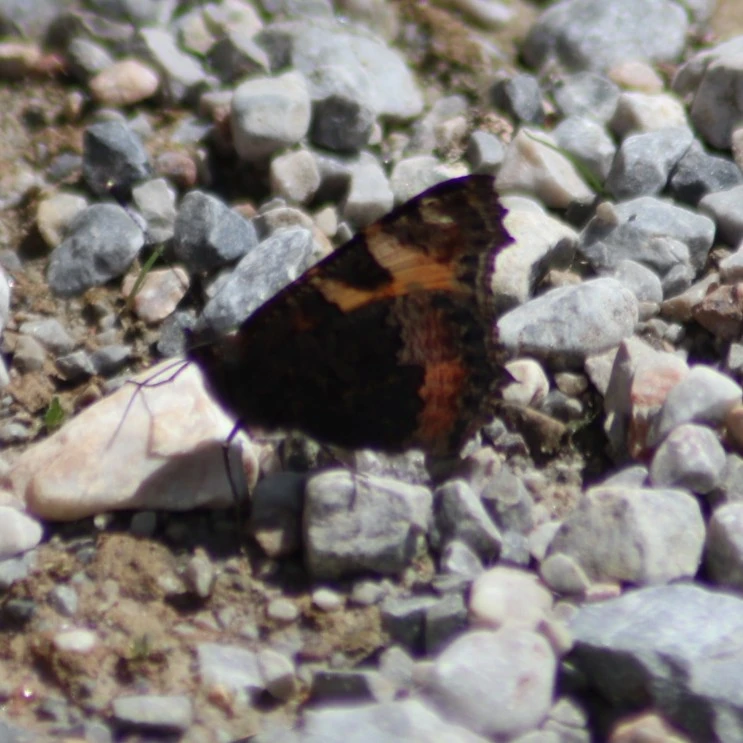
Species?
Aglais urticae
